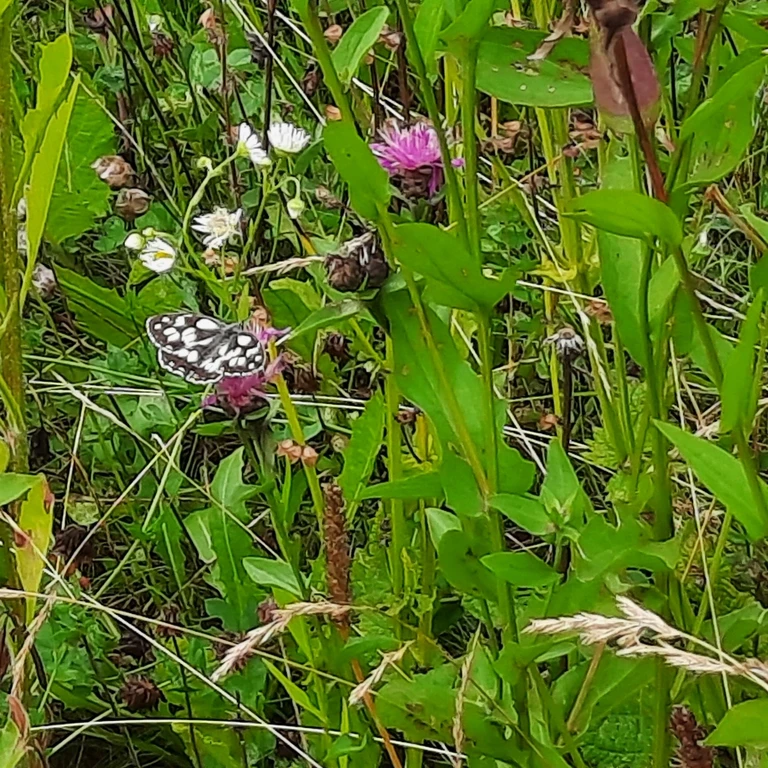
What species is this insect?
Melanargia galathea
